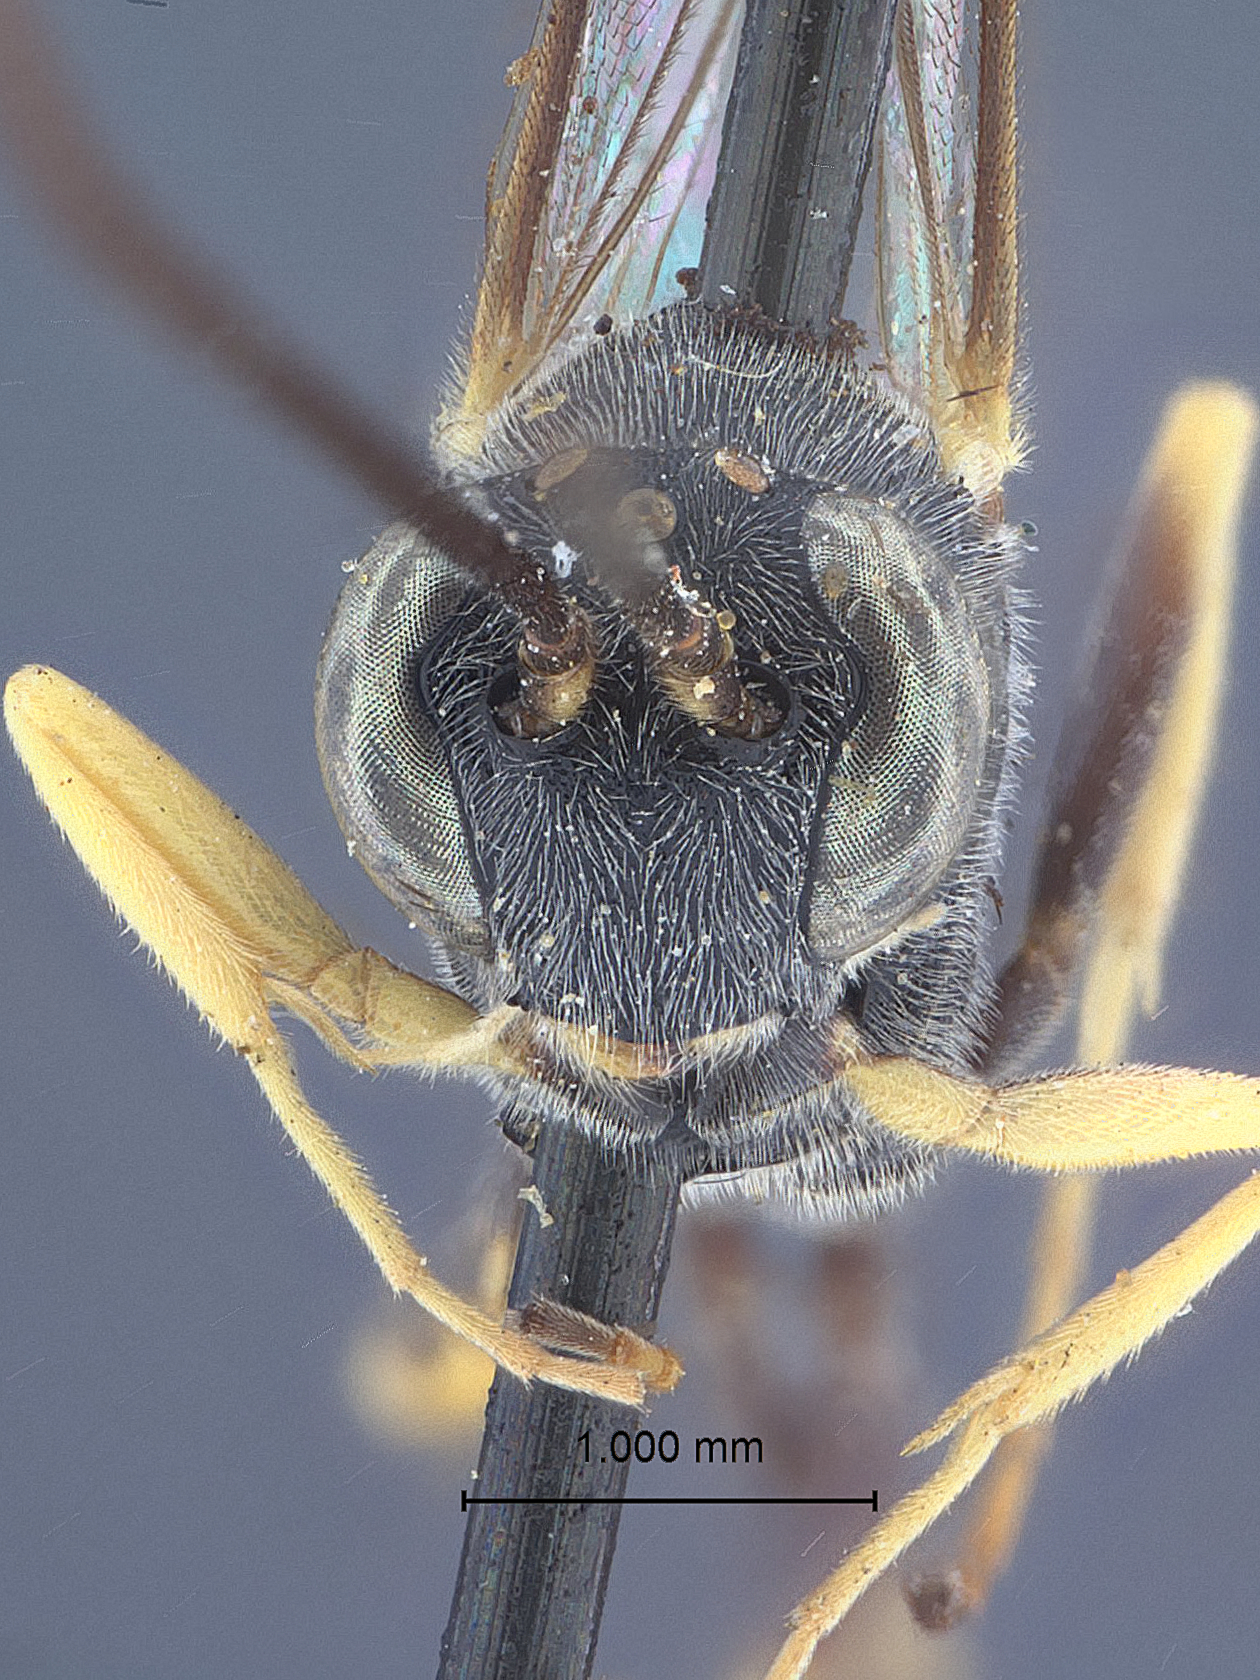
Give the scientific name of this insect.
Campoplegidea turmalis
